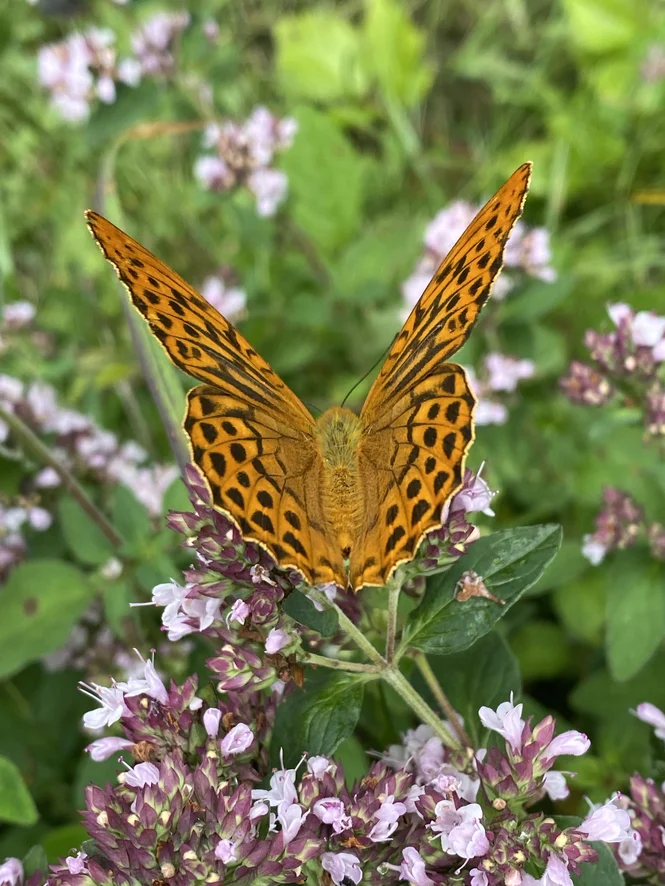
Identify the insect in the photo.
Argynnis paphia
